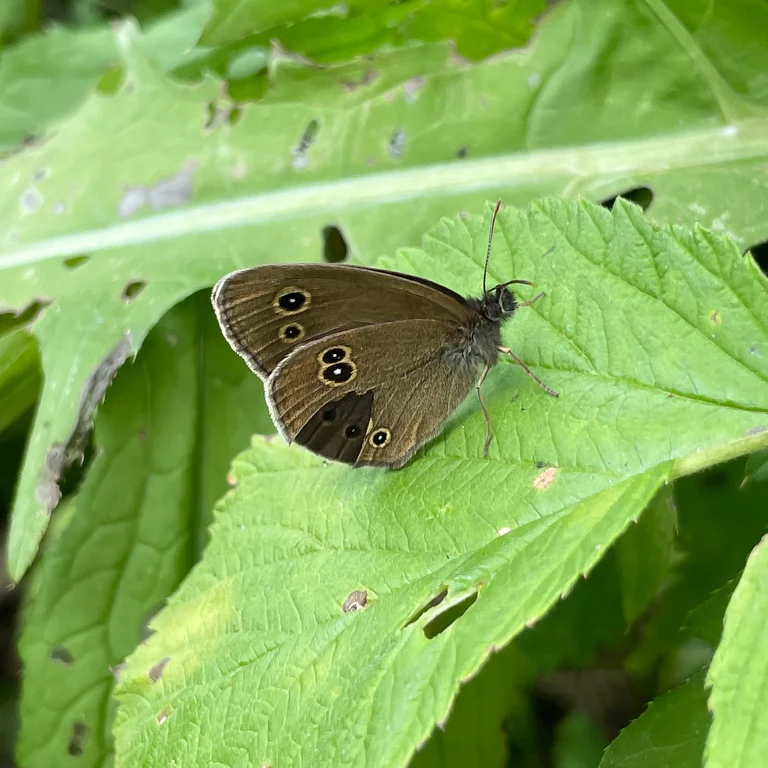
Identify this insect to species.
Aphantopus hyperantus
